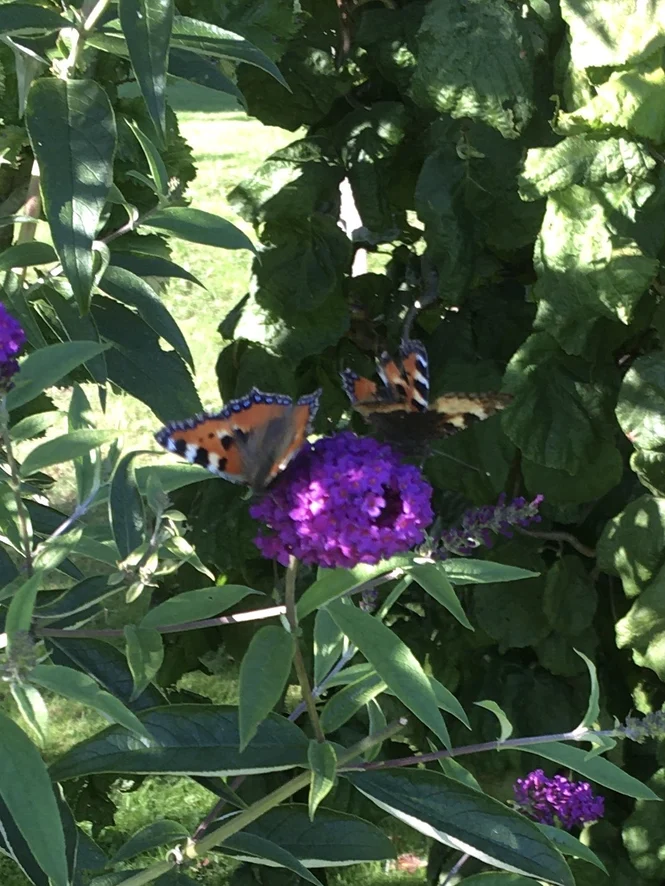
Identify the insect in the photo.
Aglais urticae
